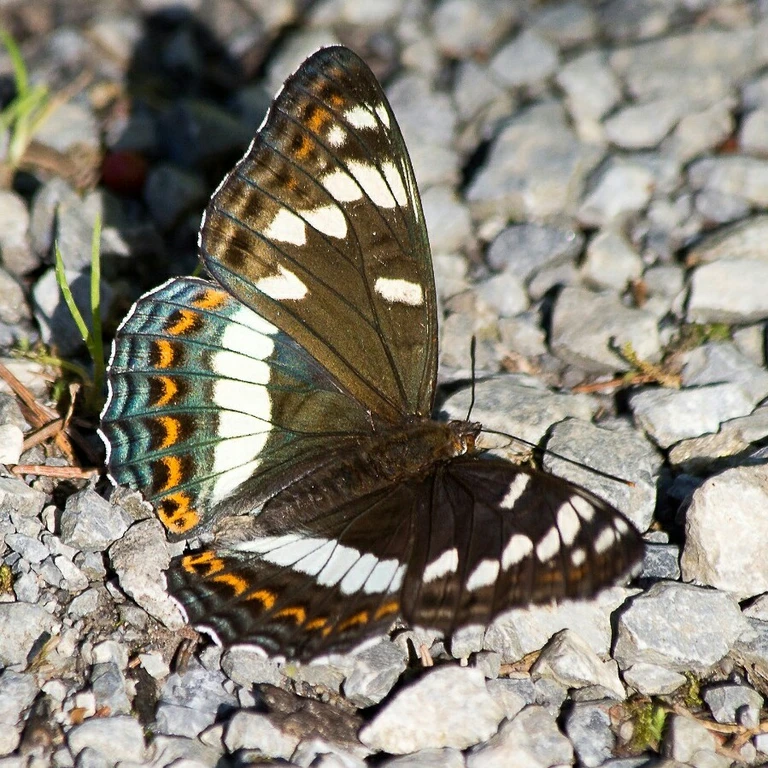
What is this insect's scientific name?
Limenitis populi
